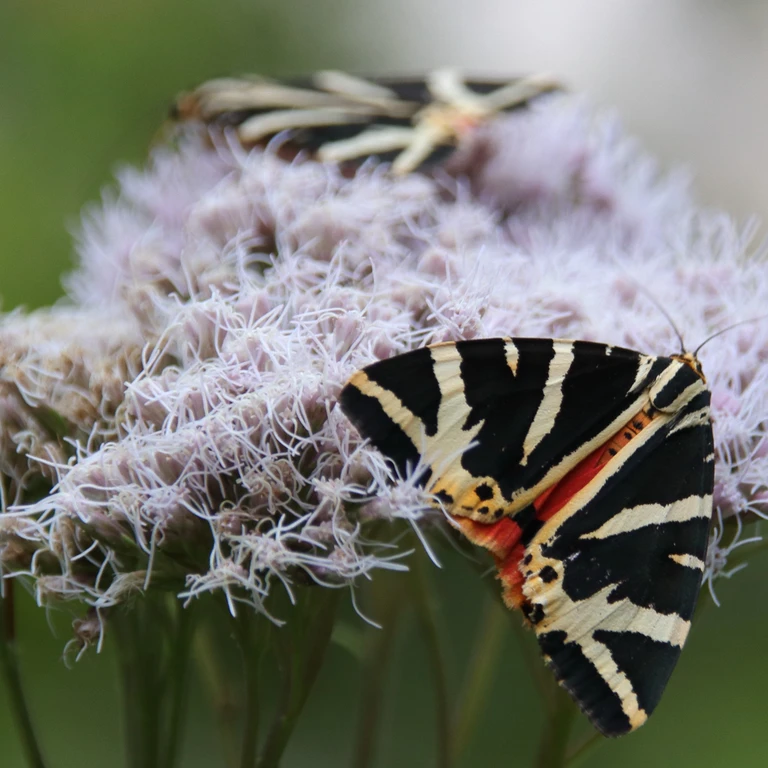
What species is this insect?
Euplagia quadripunctaria
